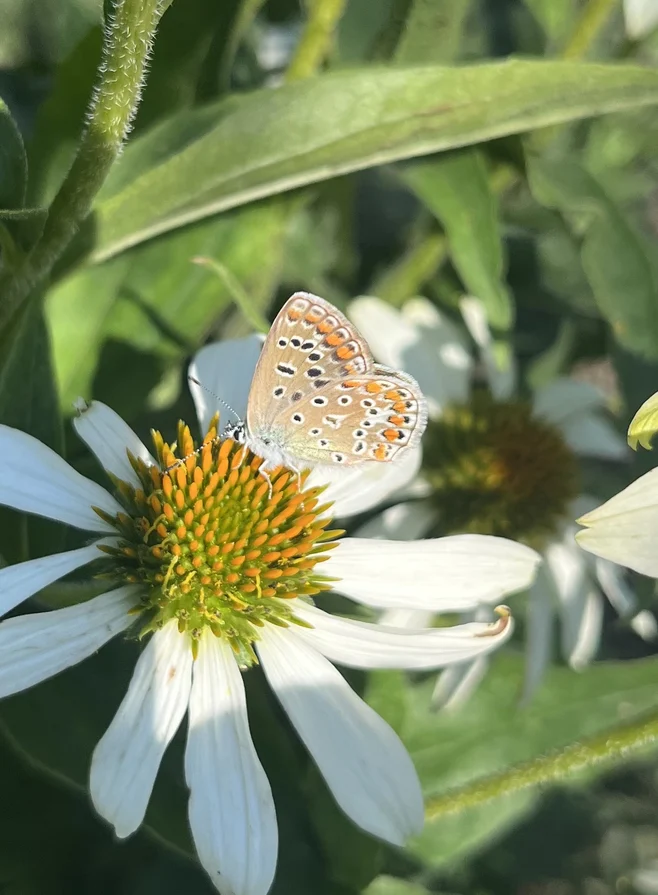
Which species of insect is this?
Polyommatus icarus
